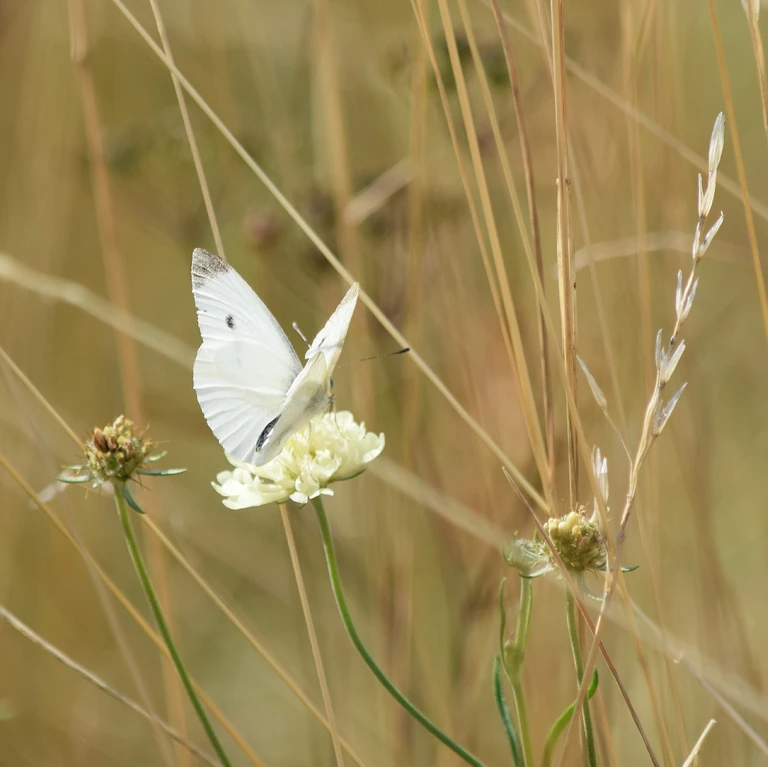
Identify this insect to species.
Pieris rapae
